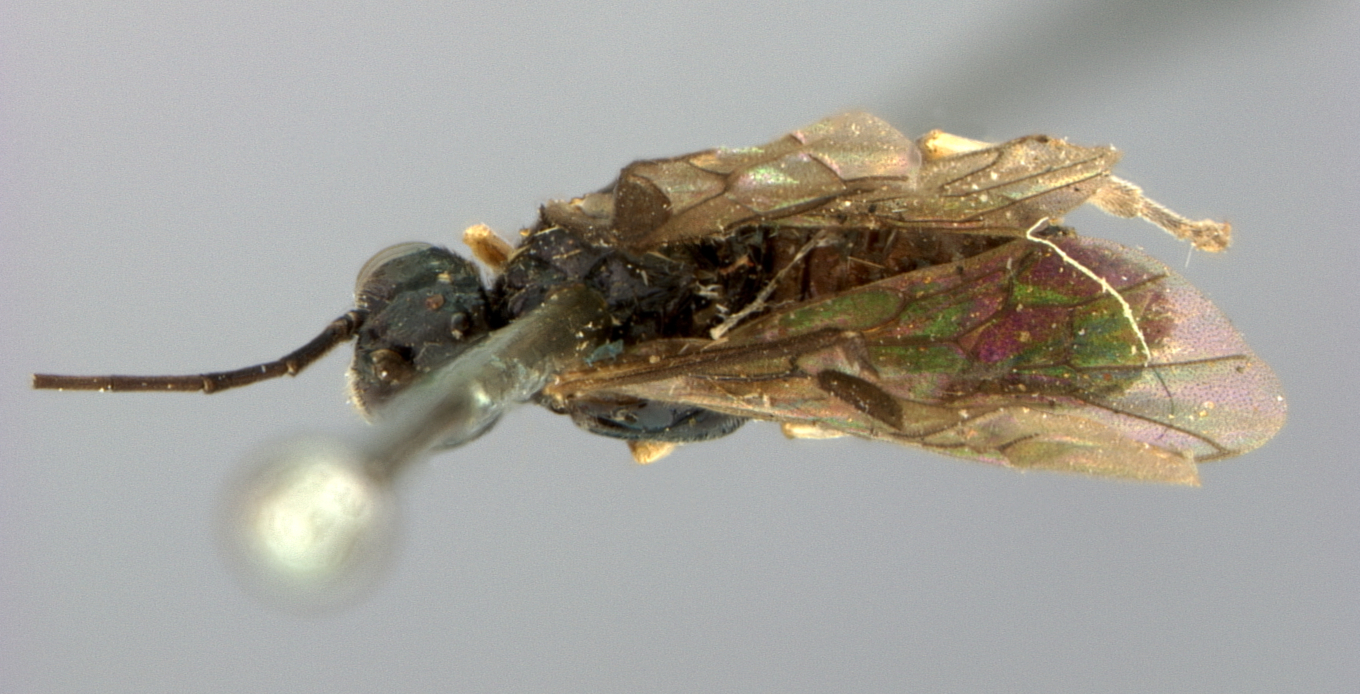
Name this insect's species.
Cladius solitarius
